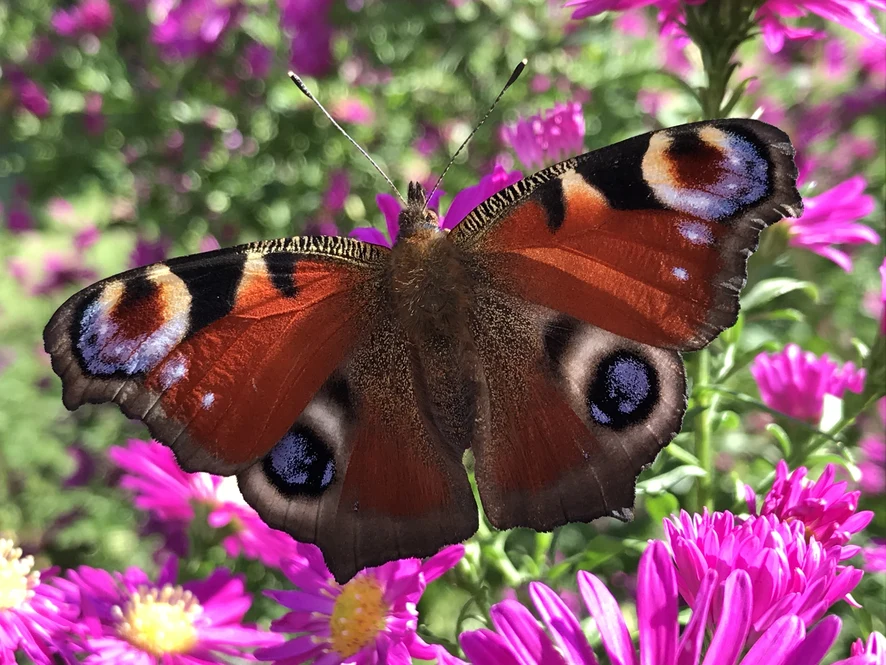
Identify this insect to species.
Aglais io
